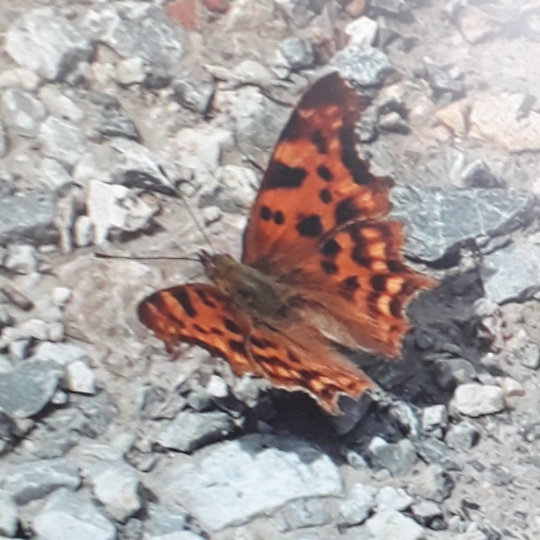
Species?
Polygonia c-album
